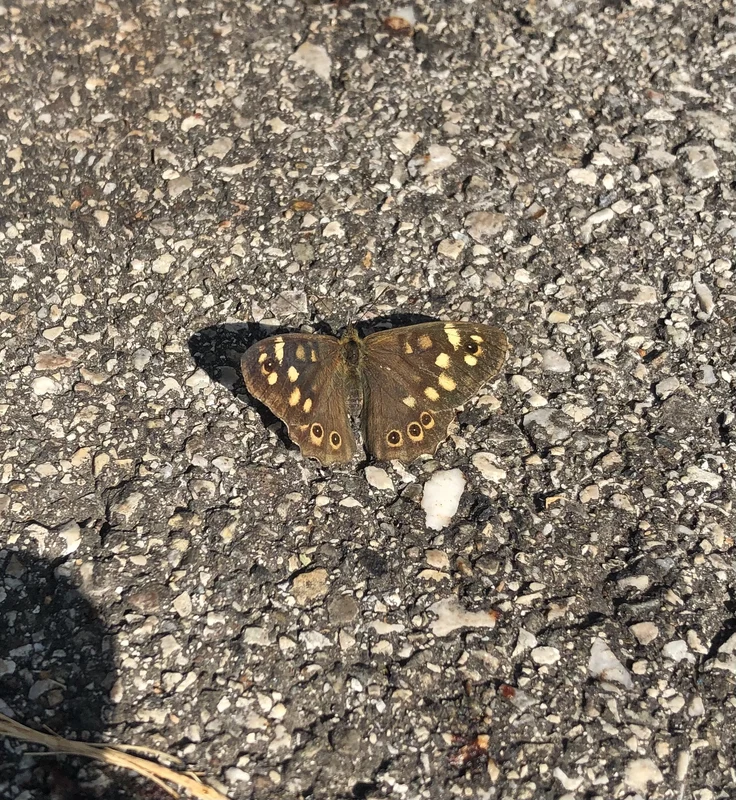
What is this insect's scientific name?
Pararge aegeria
